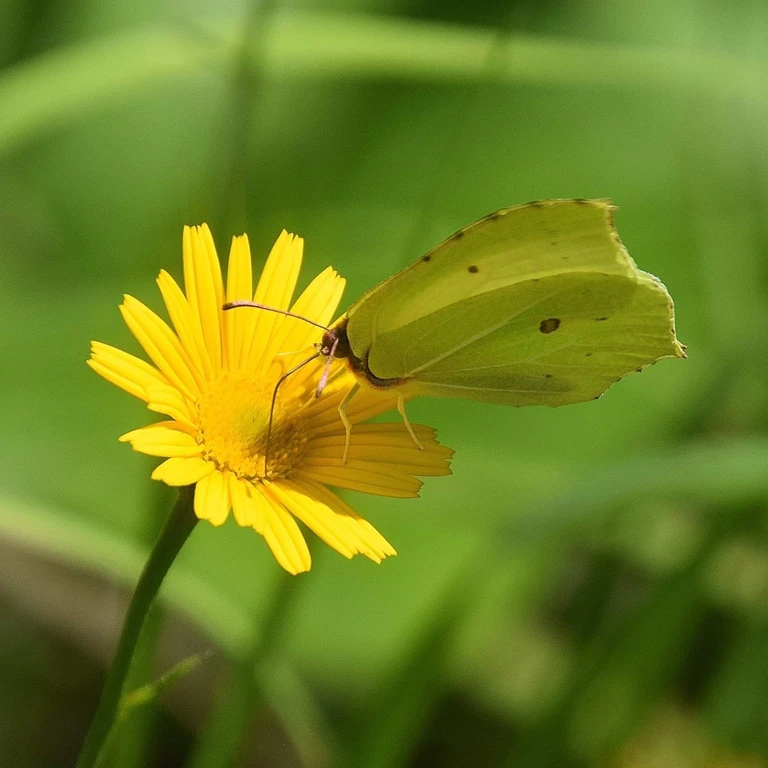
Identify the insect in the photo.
Gonepteryx rhamni
